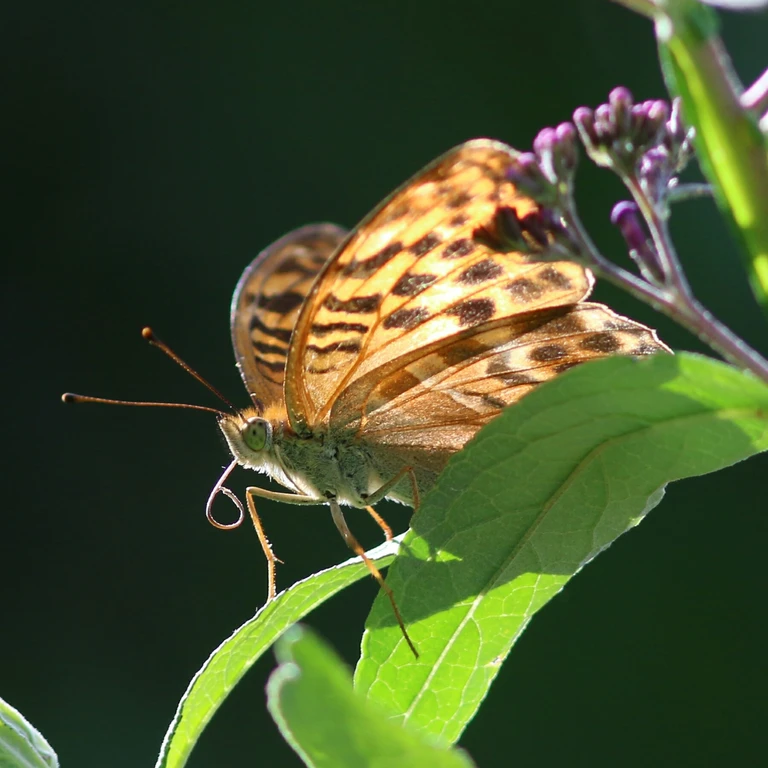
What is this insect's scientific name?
Argynnis paphia
